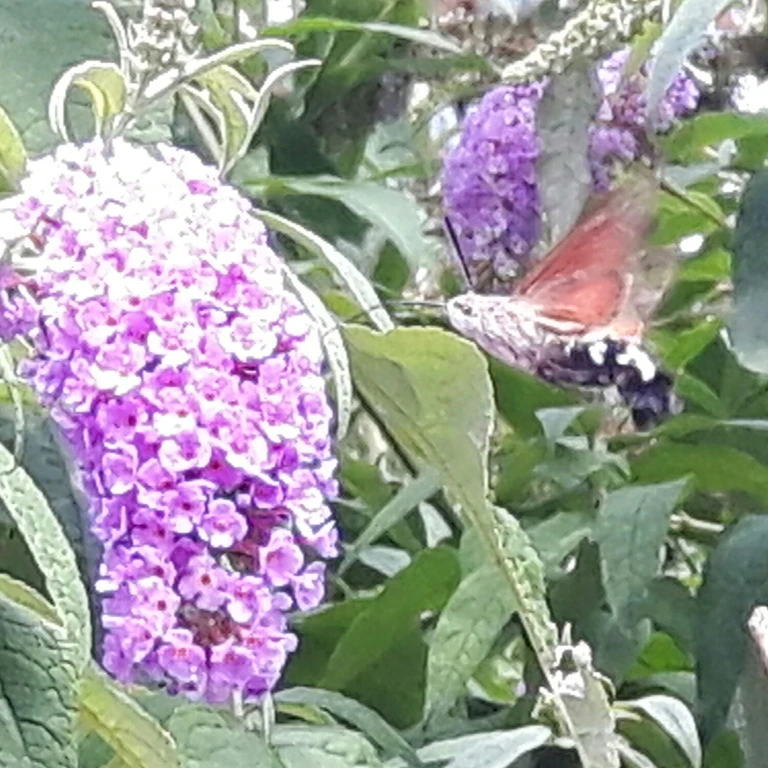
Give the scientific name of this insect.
Macroglossum stellatarum
